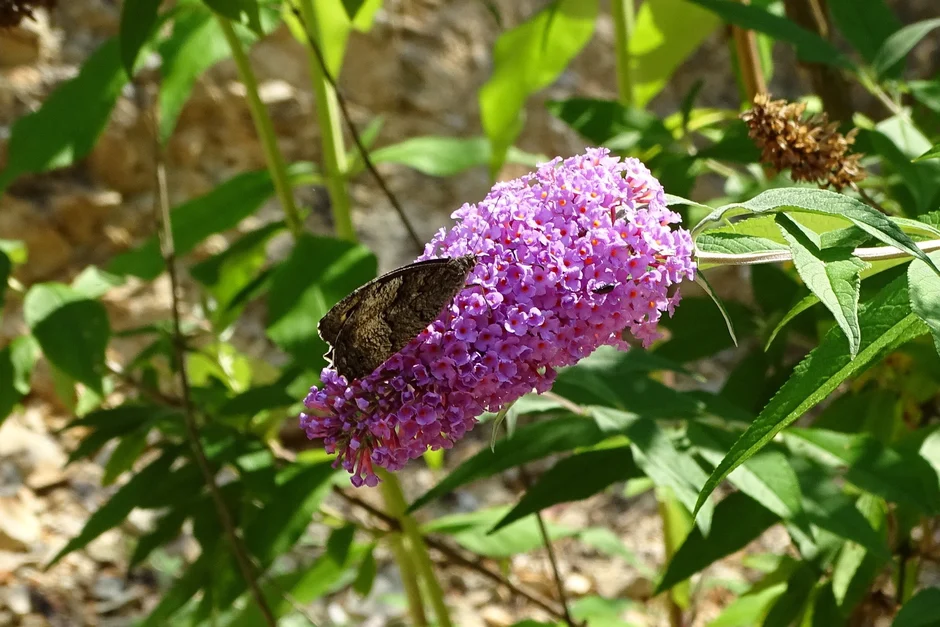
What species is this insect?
Hipparchia fagi
